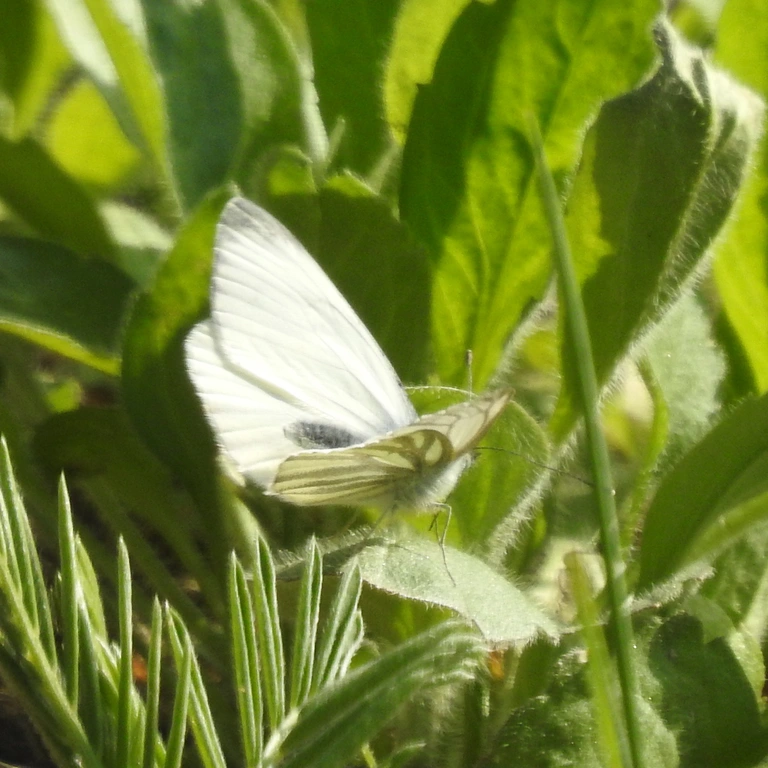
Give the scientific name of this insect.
Pieris napi
